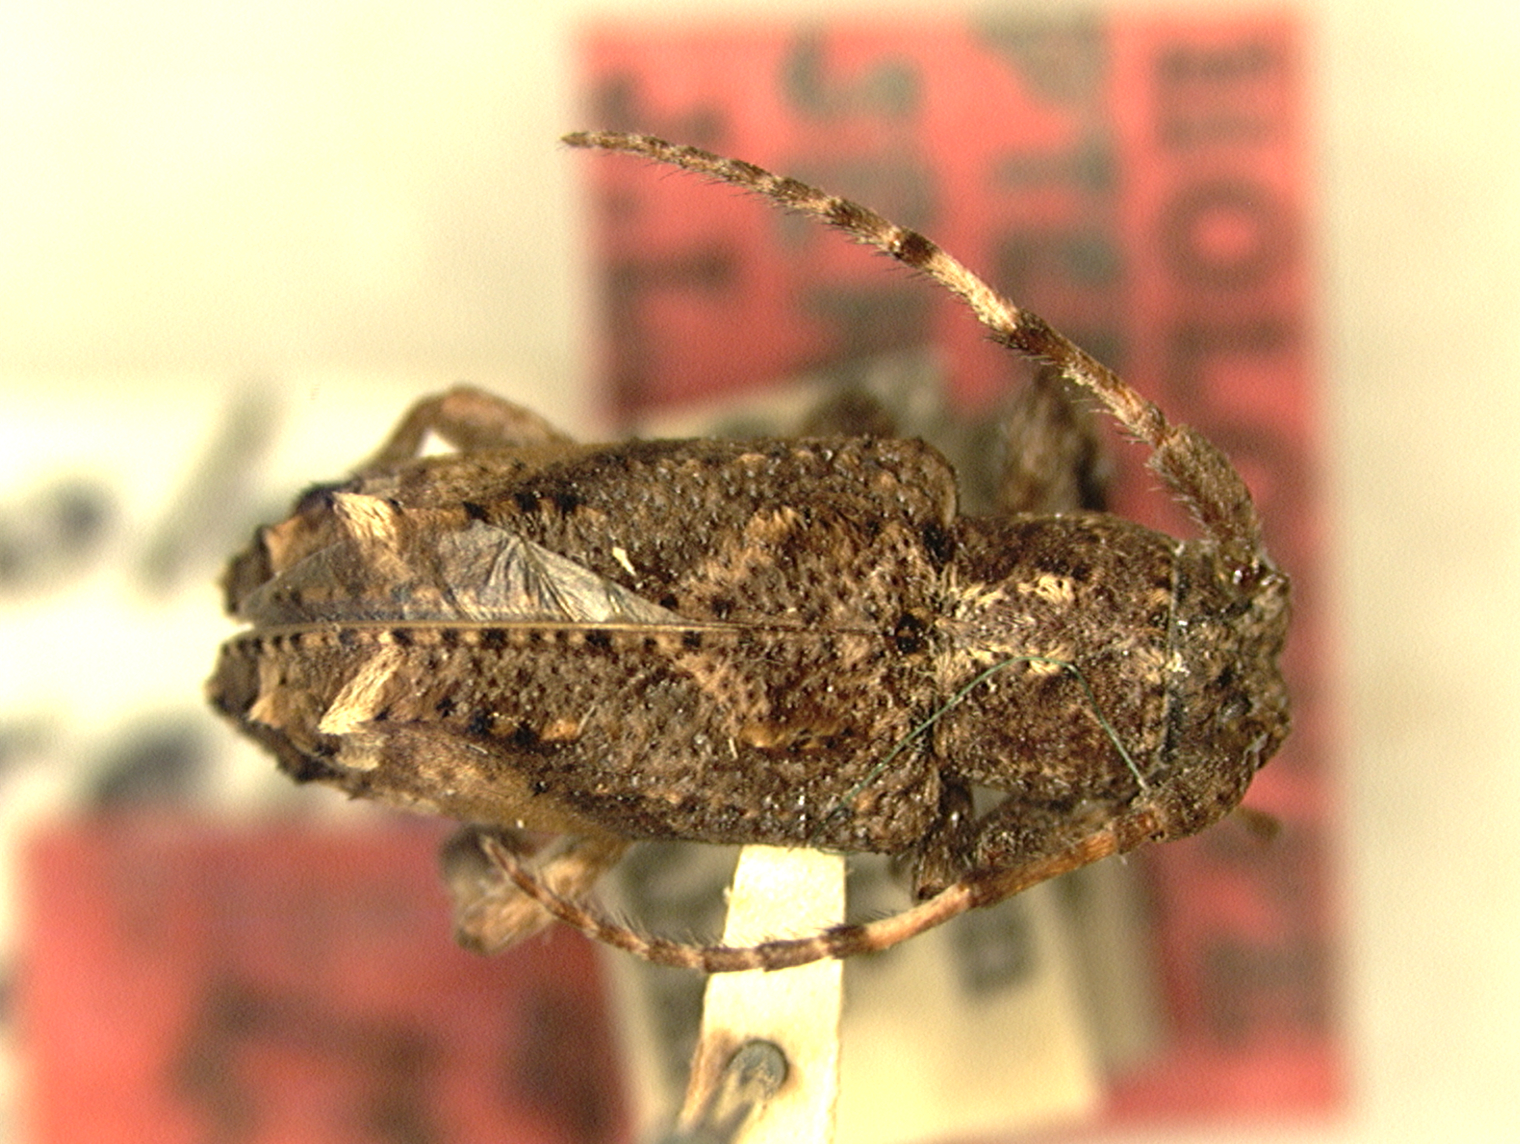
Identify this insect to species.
Pterolophia serrata
